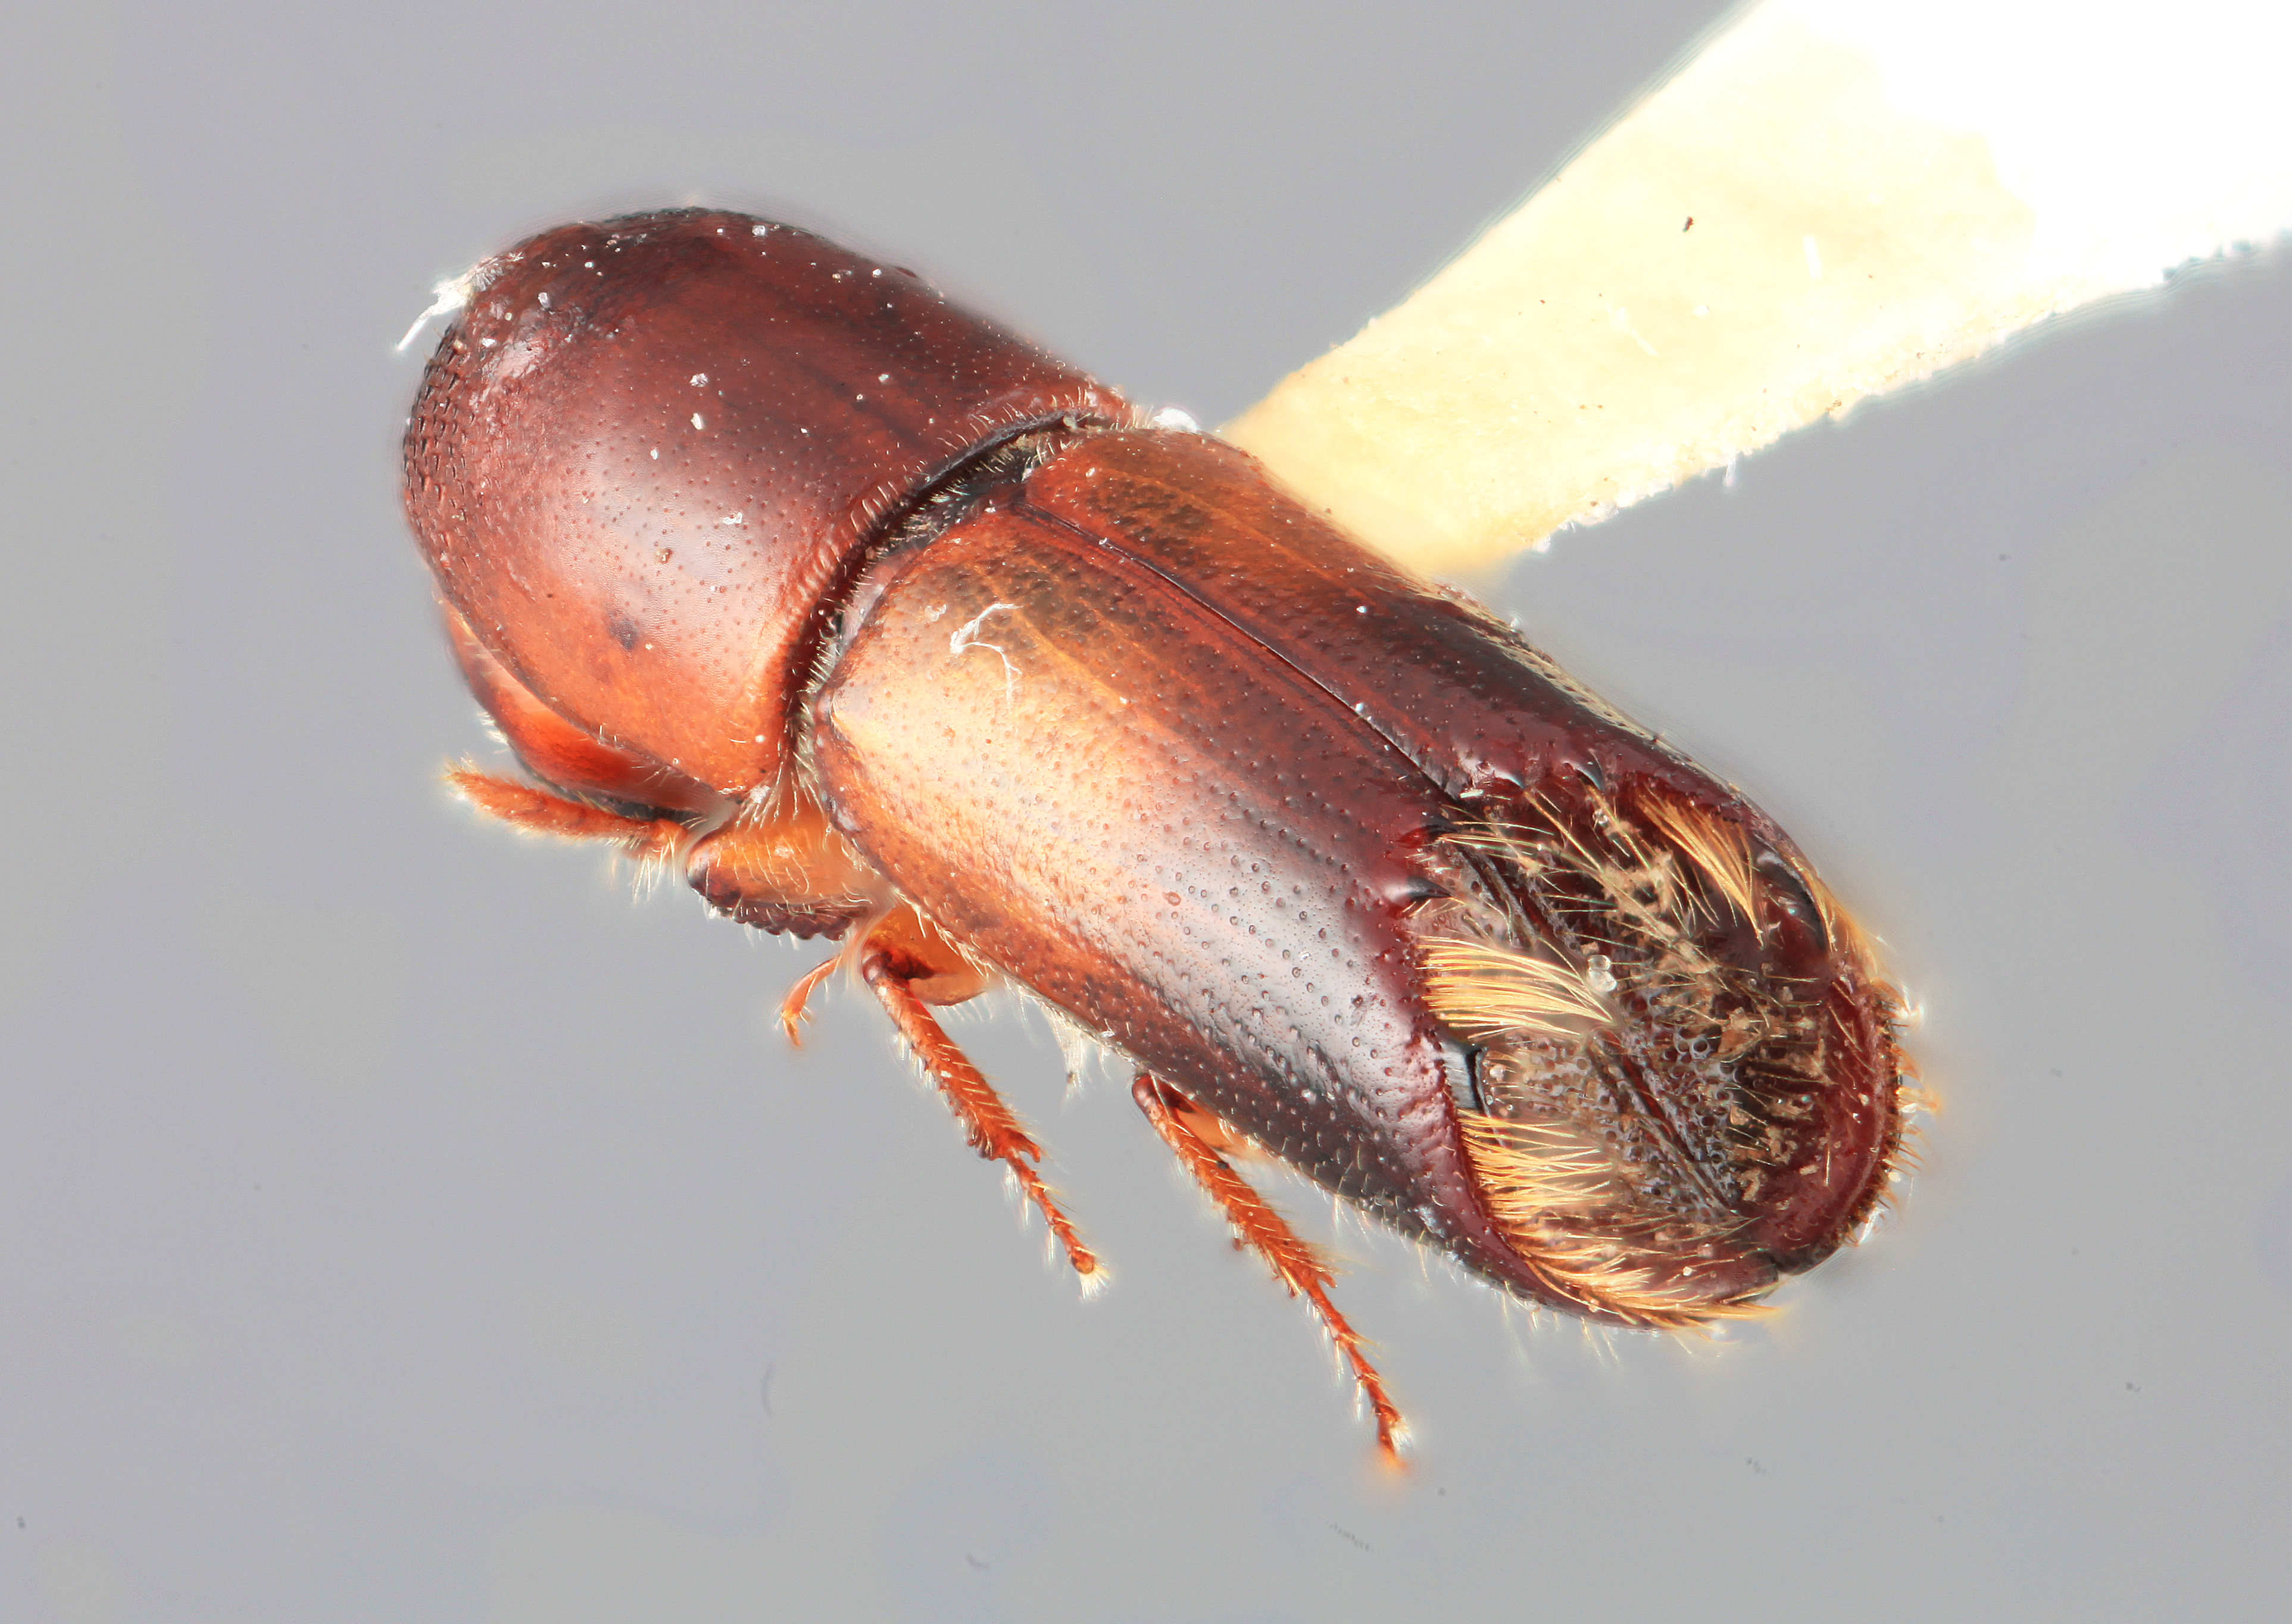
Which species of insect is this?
Monarthrum quercicolens
